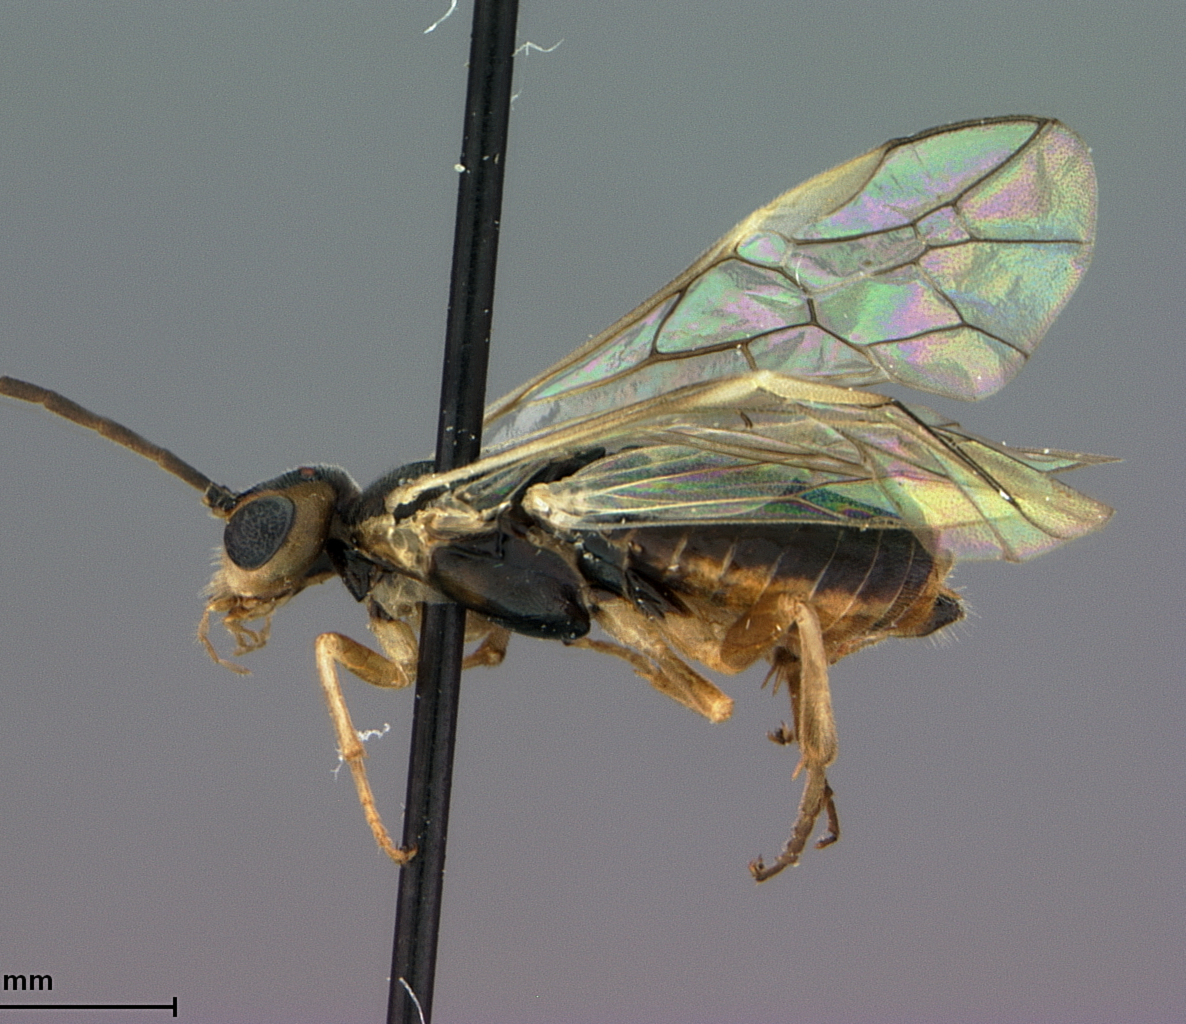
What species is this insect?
Phyllocolpa eleanorae
